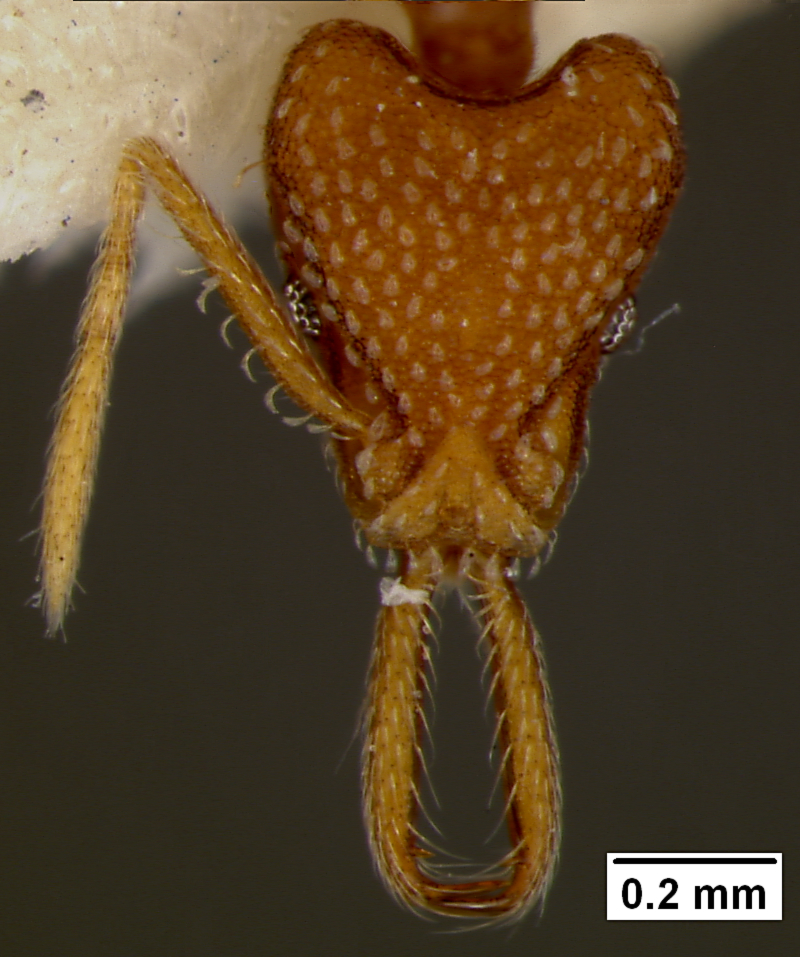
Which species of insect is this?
Strumigenys producta
